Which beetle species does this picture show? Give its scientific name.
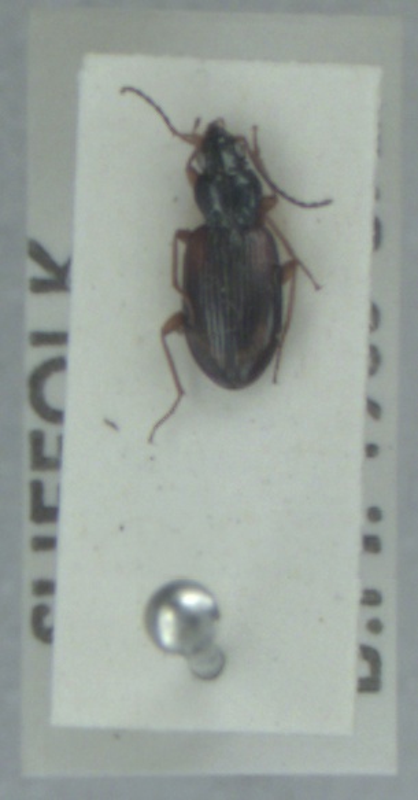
Bembidion tetracolum
